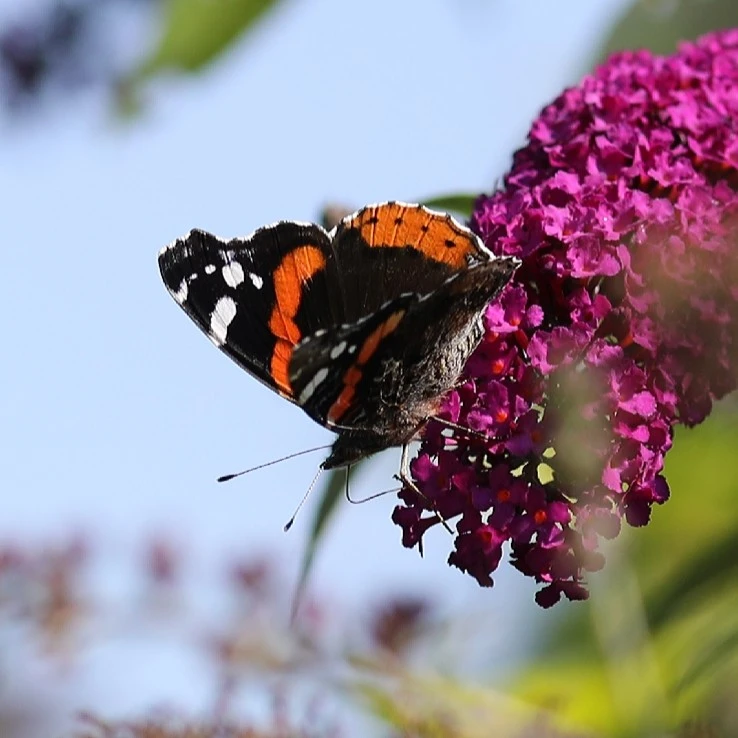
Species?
Vanessa atalanta
